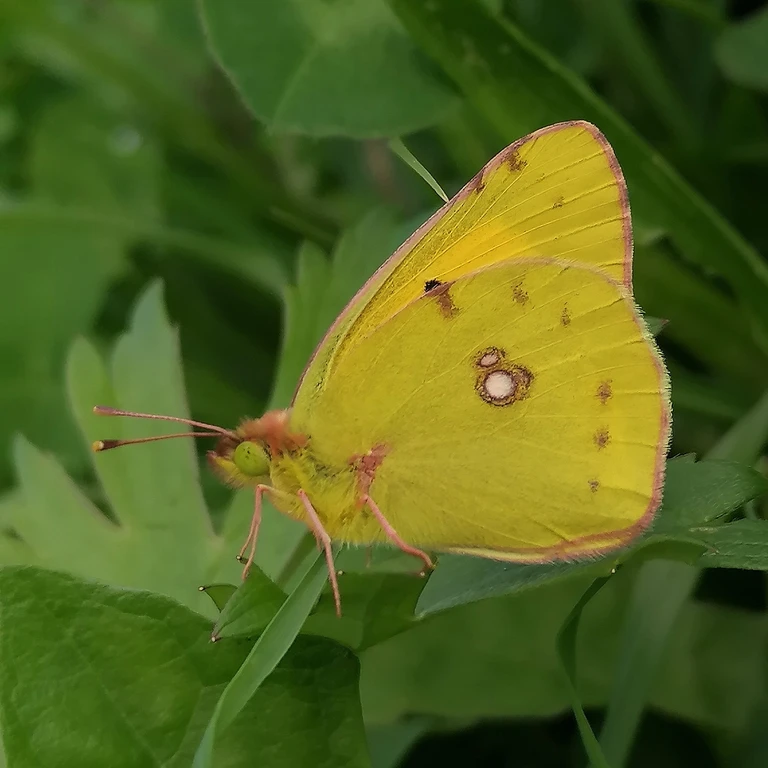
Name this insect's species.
Colias croceus
